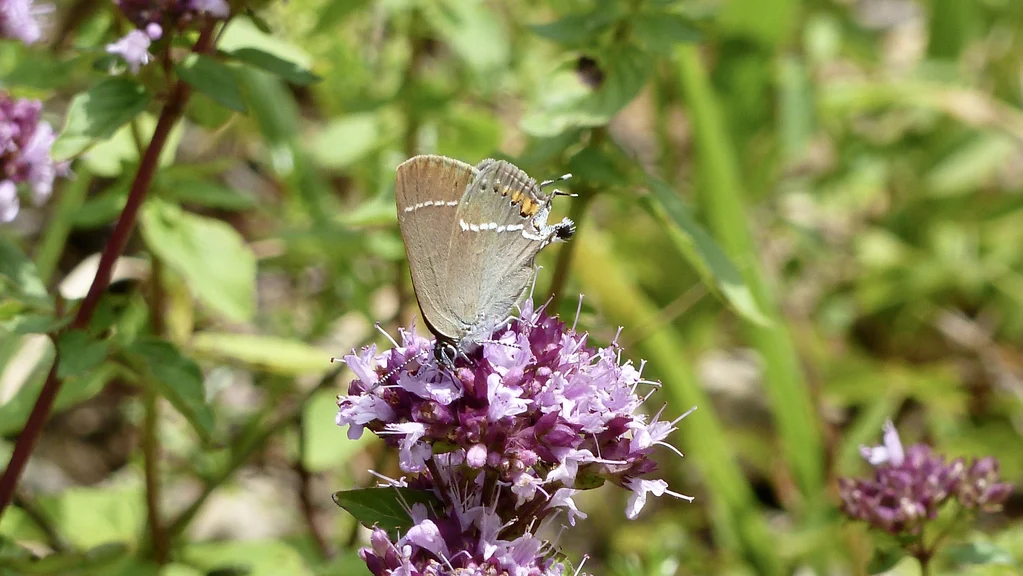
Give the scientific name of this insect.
Satyrium spini (also Tuttiola spini)
